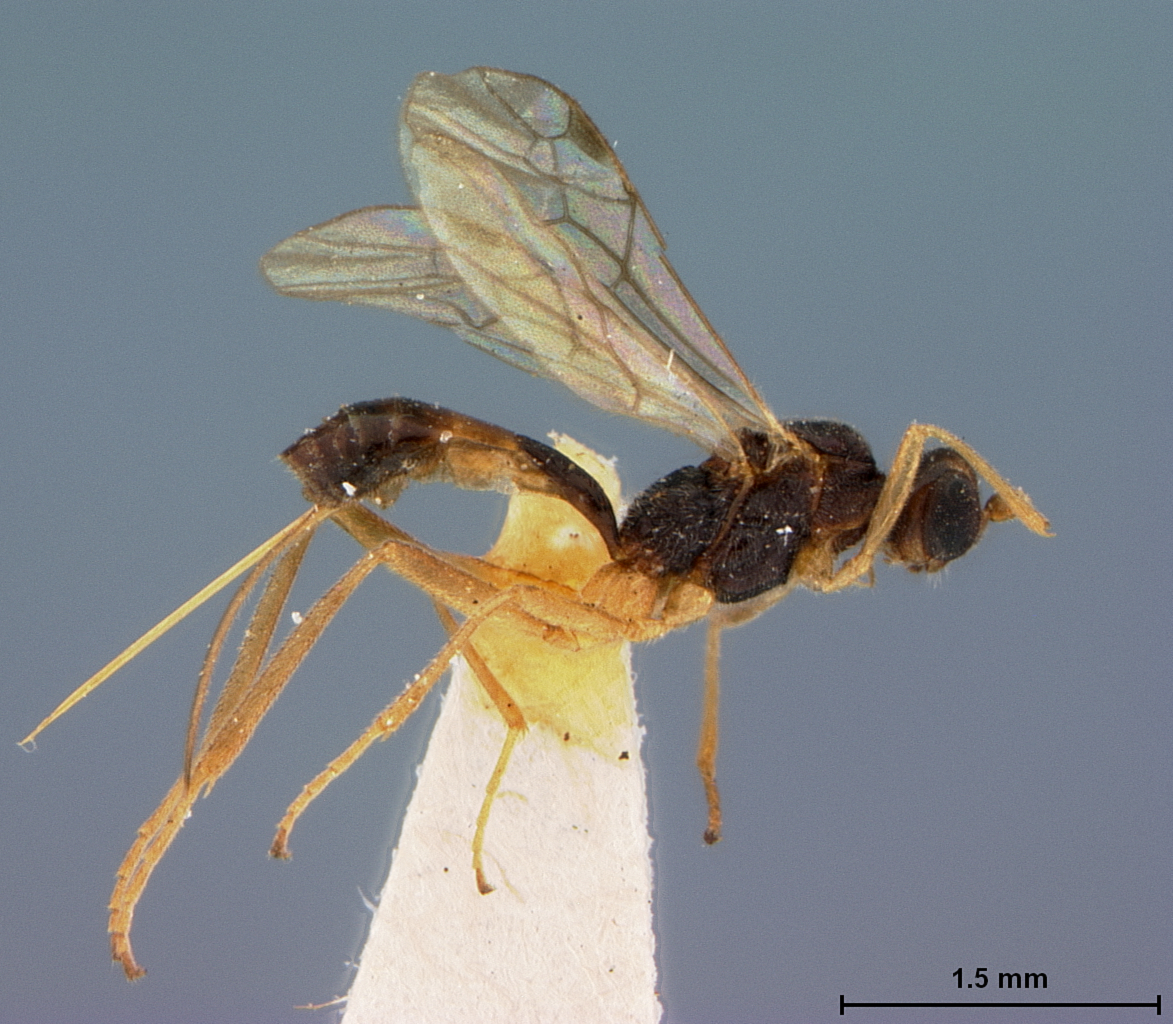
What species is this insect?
Meteorus angustipennis
